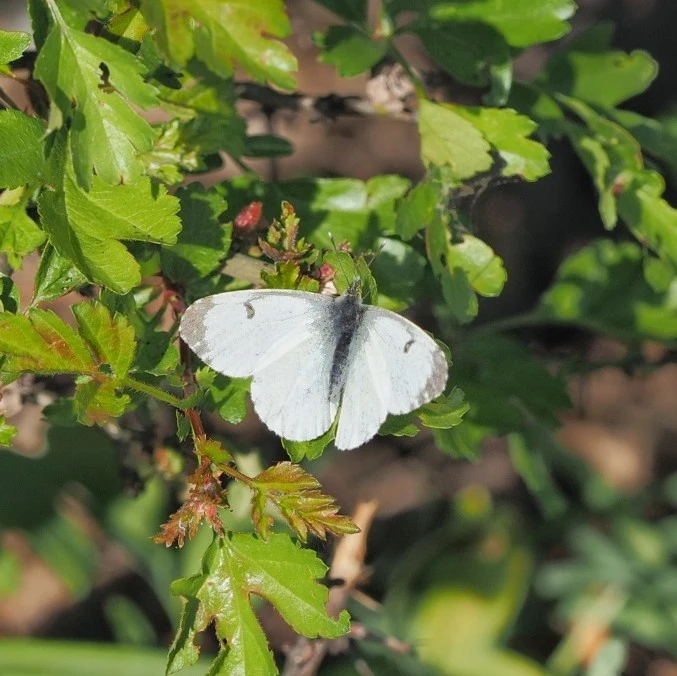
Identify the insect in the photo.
Anthocharis cardamines
